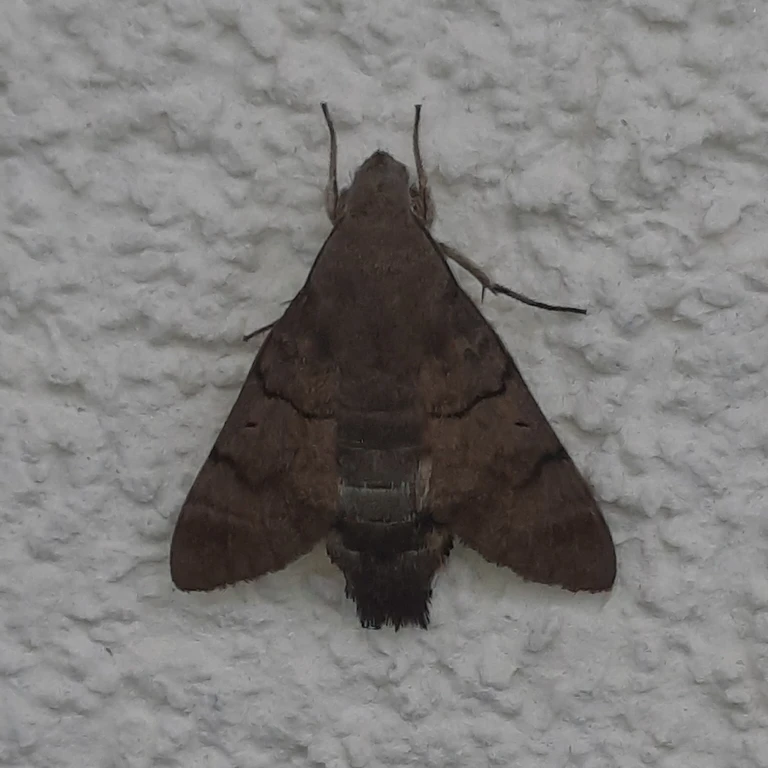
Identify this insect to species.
Macroglossum stellatarum
